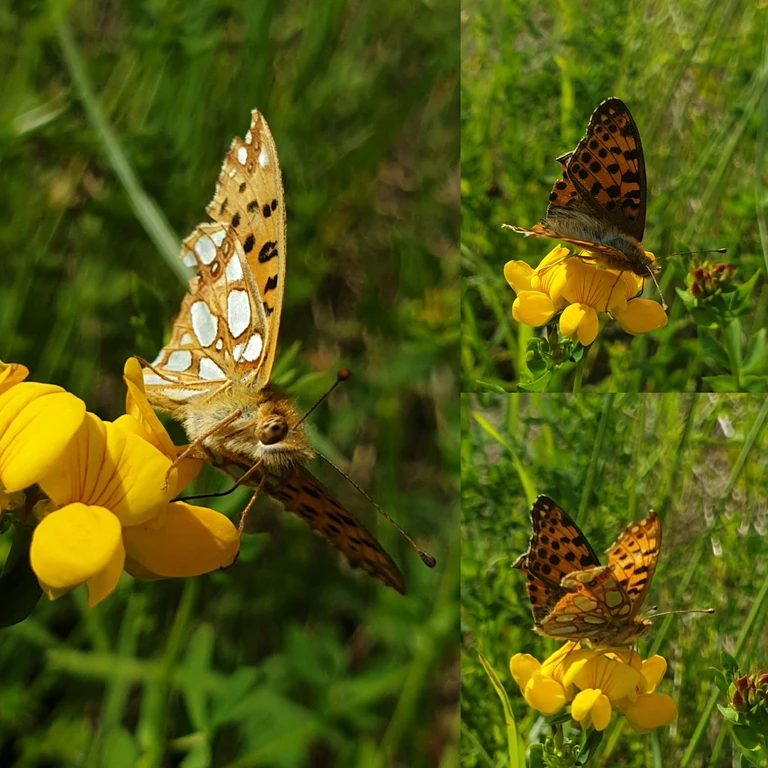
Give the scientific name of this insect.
Issoria lathonia
